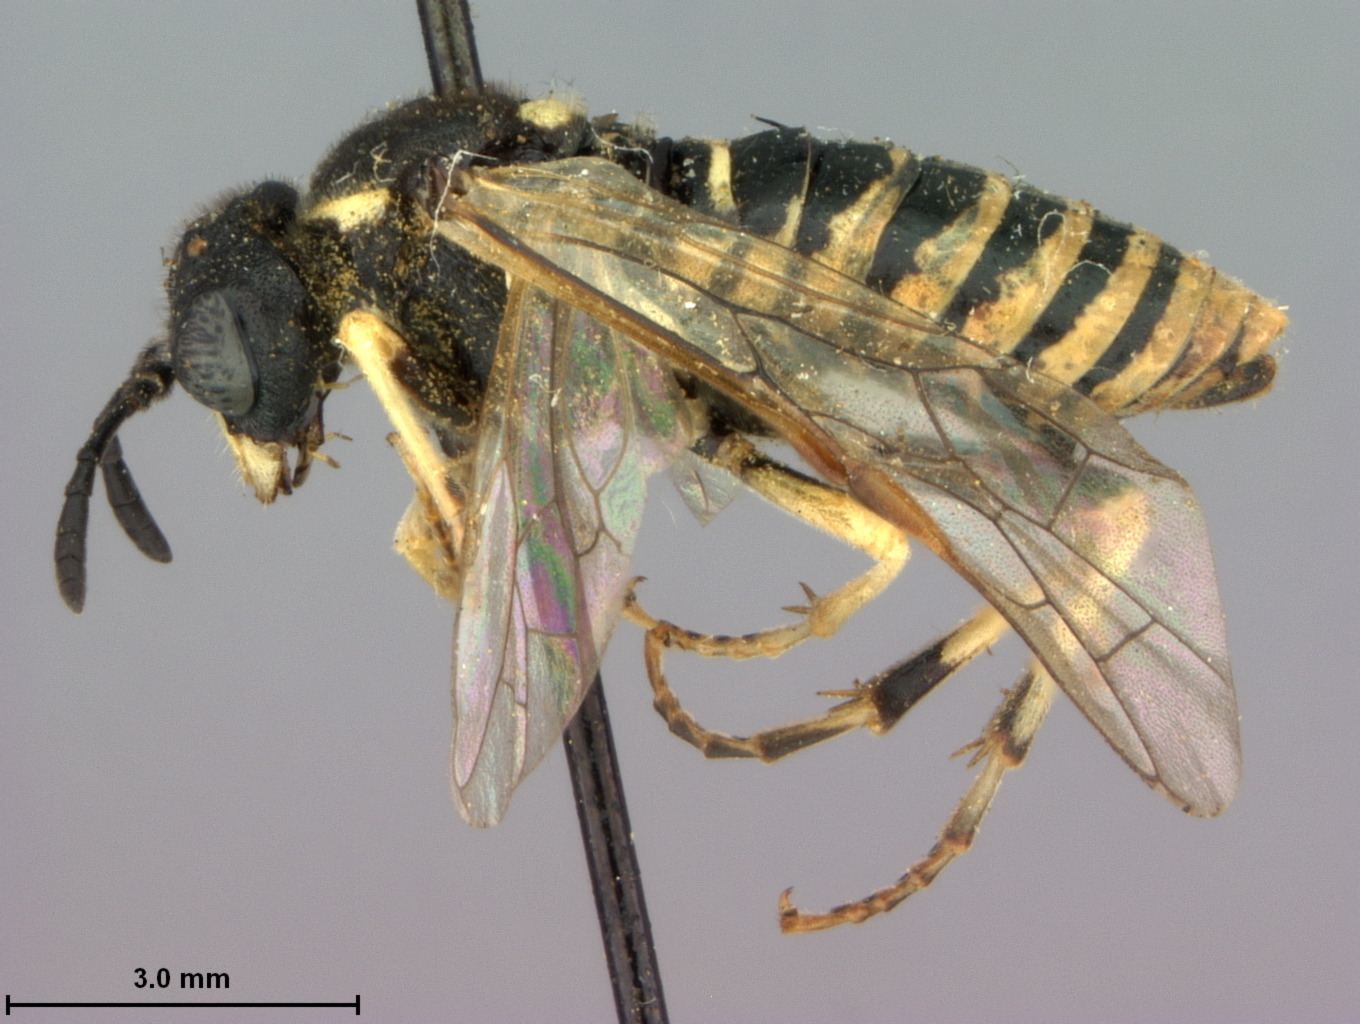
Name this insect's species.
Tenthredo alienatus
